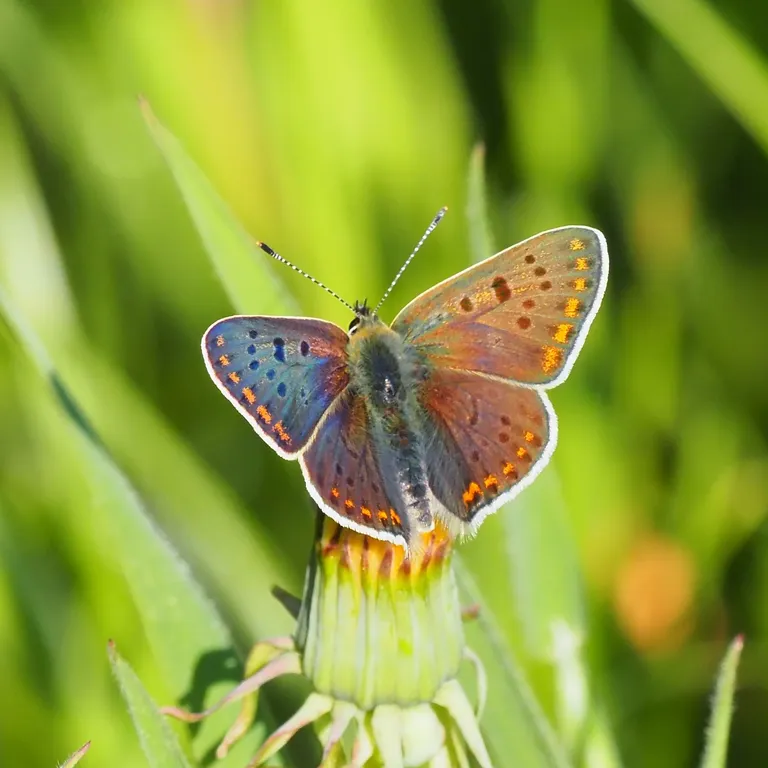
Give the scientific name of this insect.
Lycaena tityrus (also Loweia tityrus)
